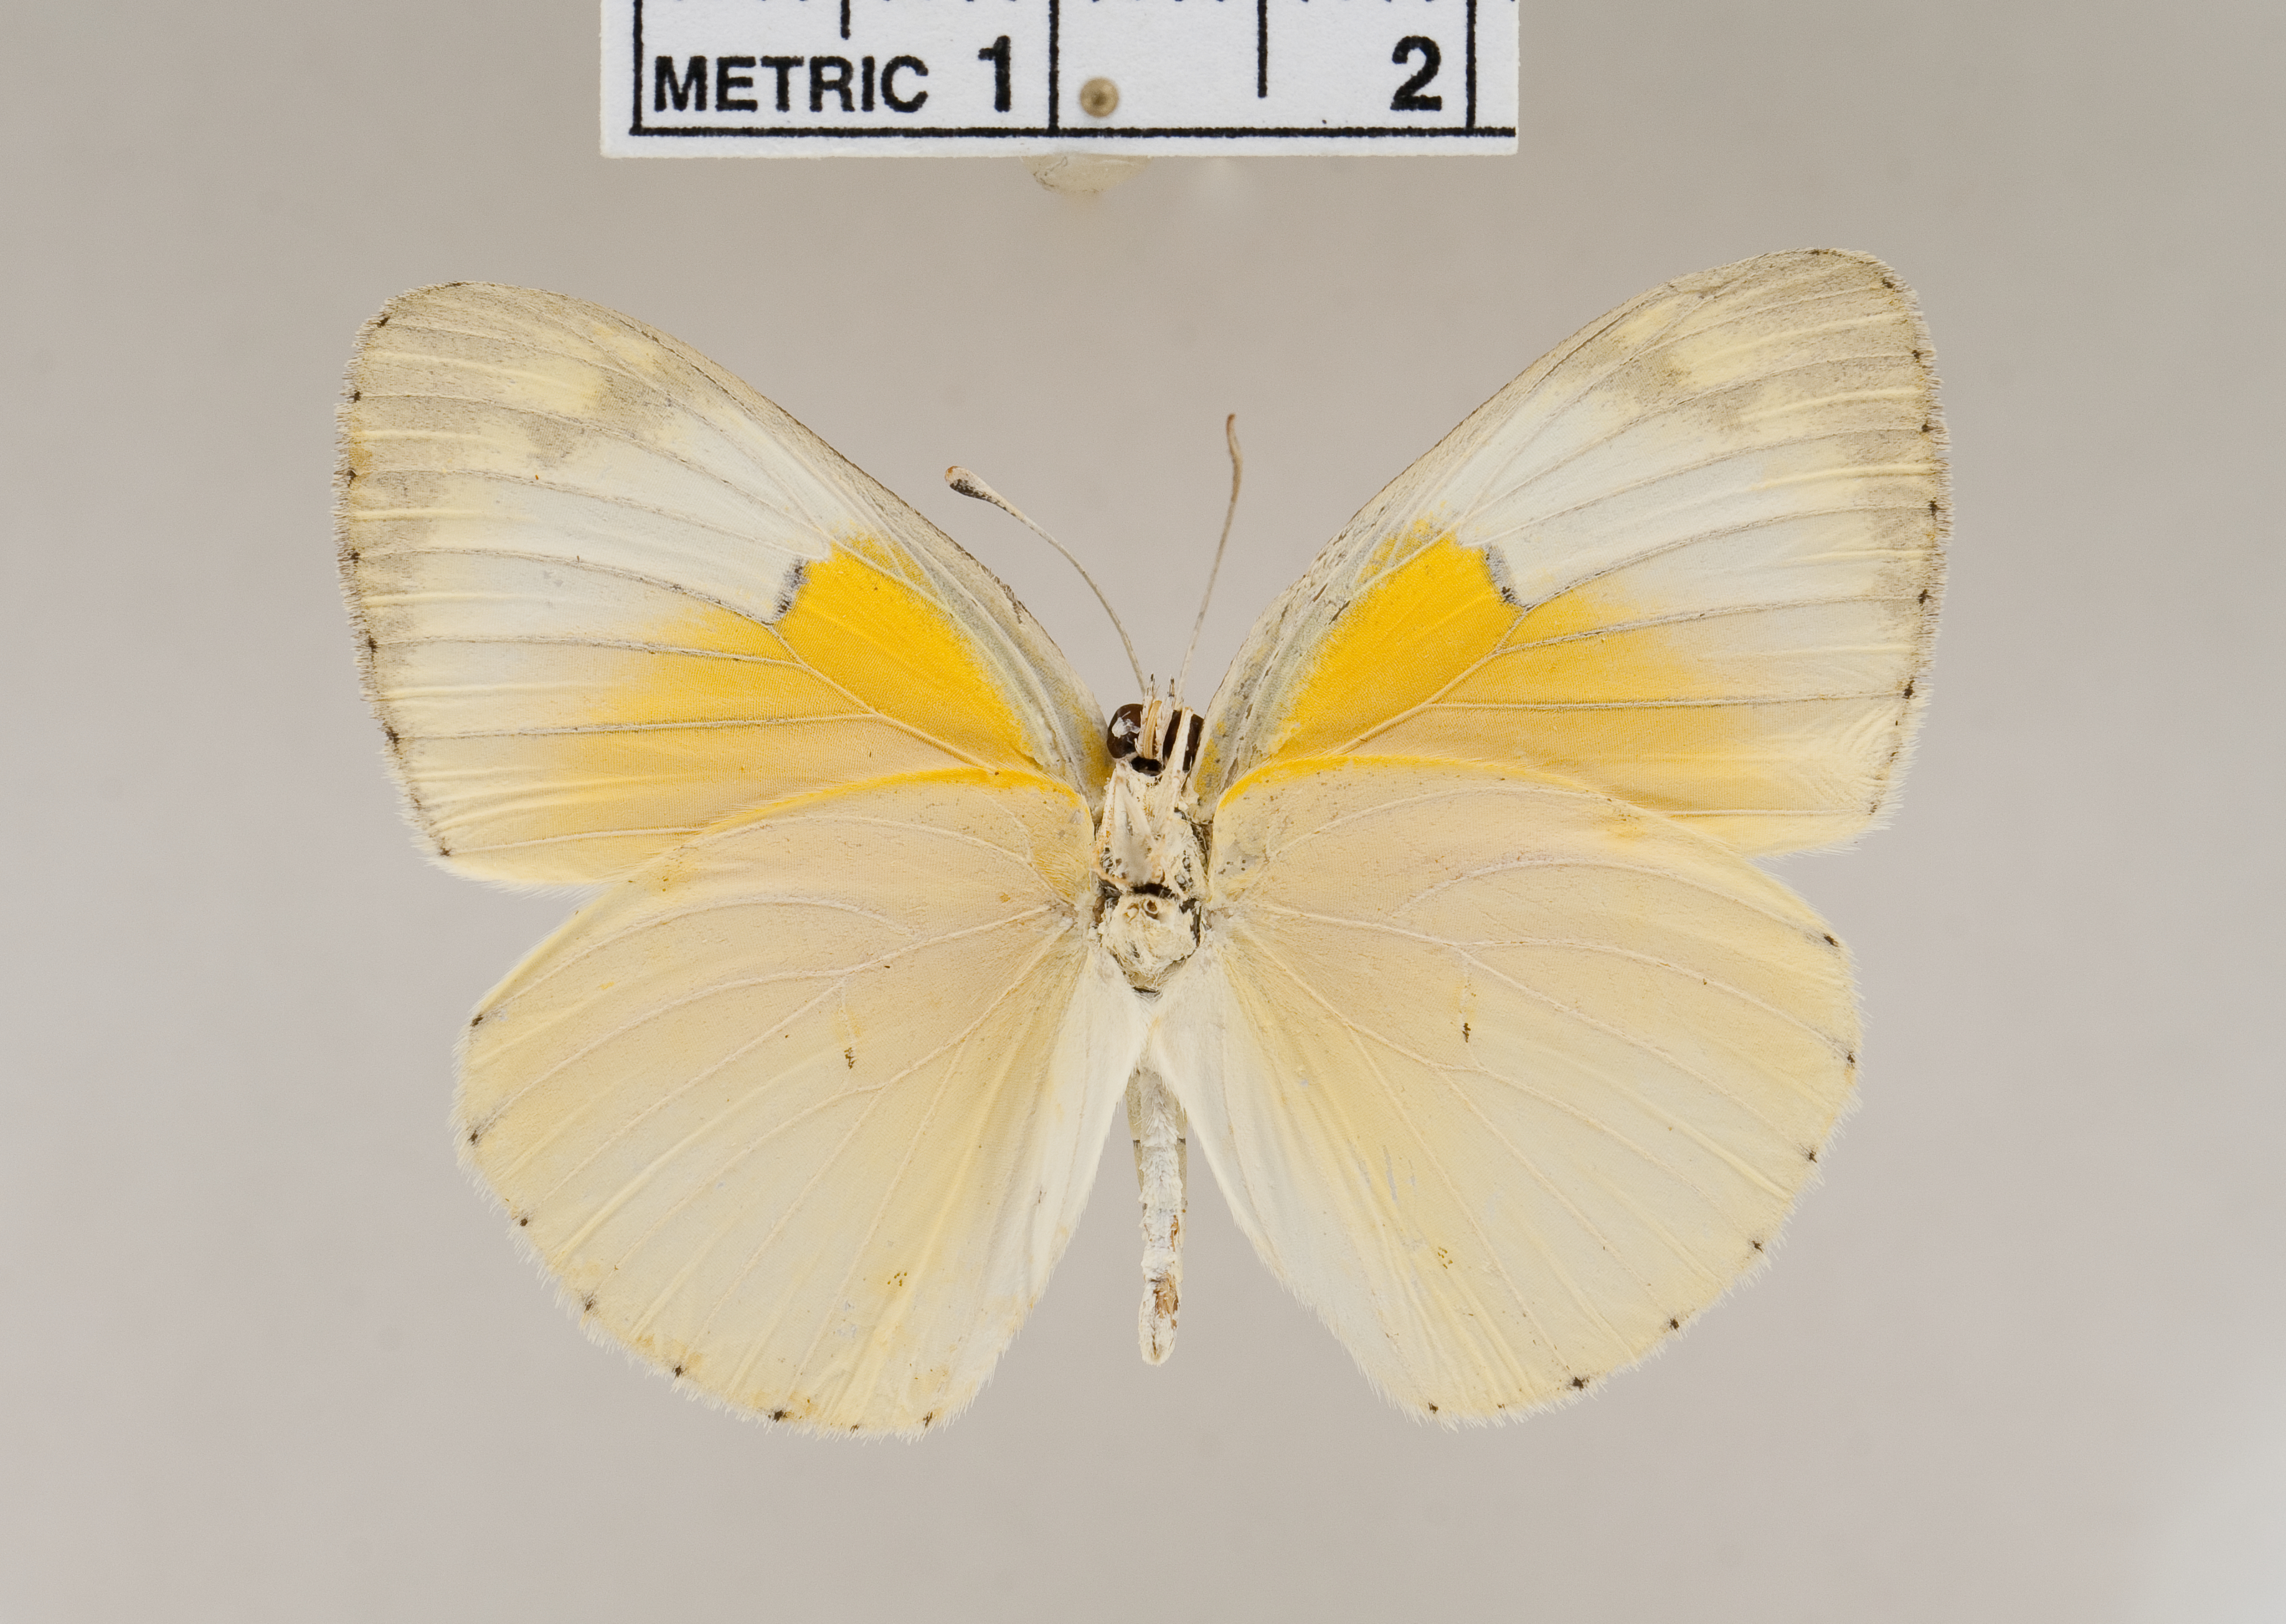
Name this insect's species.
Colotis pleione
